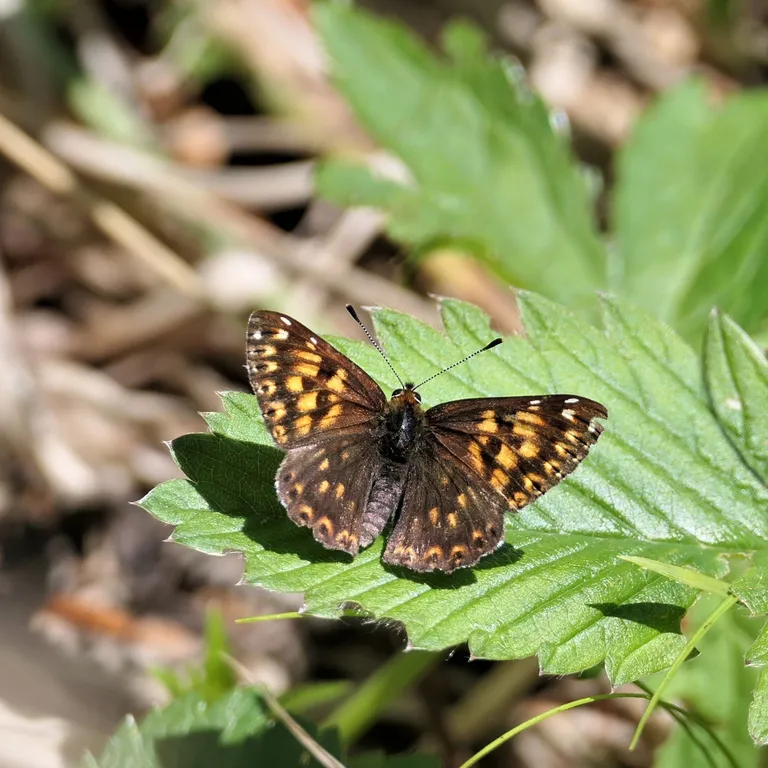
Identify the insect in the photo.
Hamearis lucina
